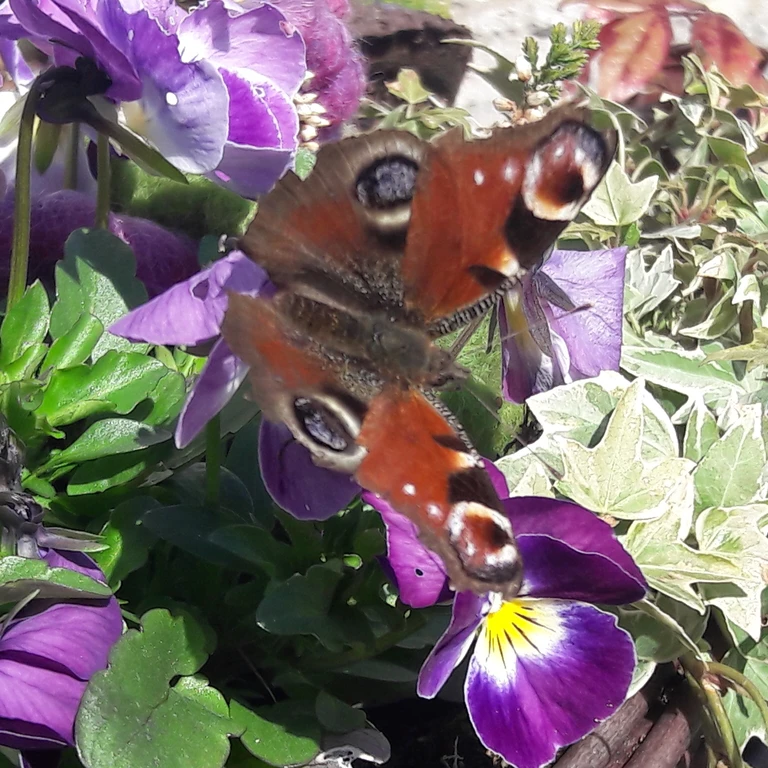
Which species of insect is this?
Aglais io
